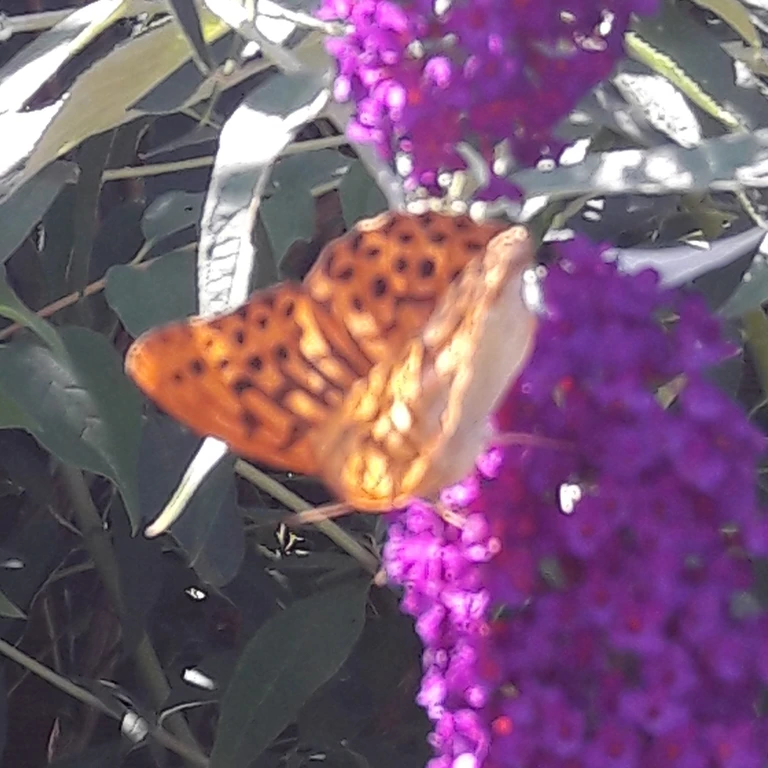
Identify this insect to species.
Argynnis paphia
